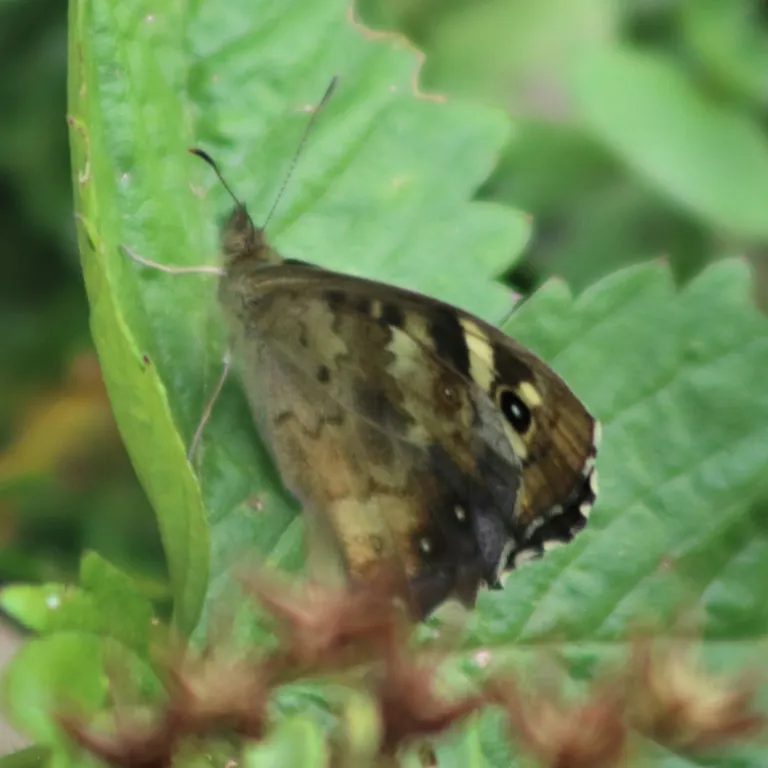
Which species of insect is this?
Pararge aegeria
